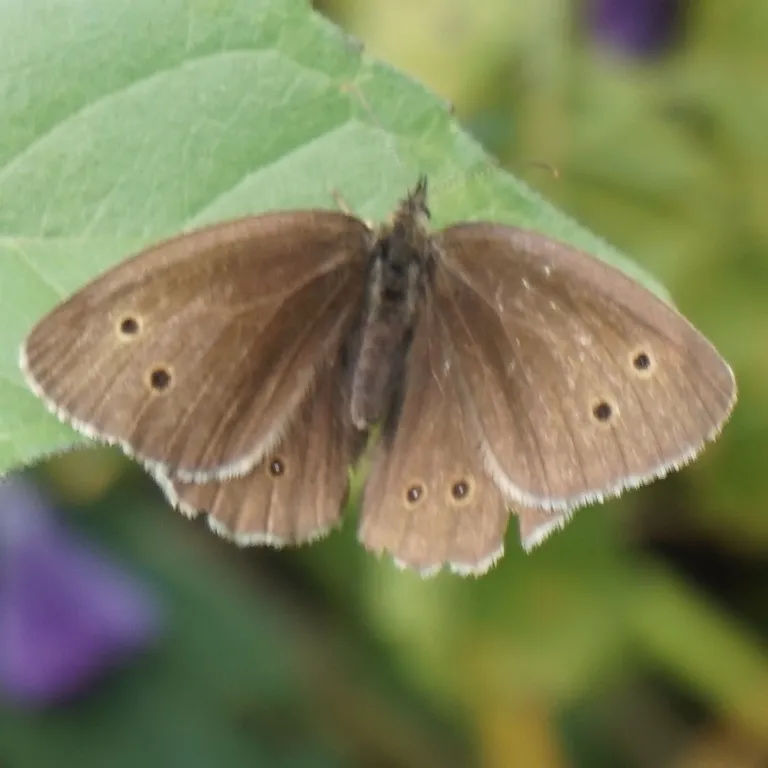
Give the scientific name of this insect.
Aphantopus hyperantus
